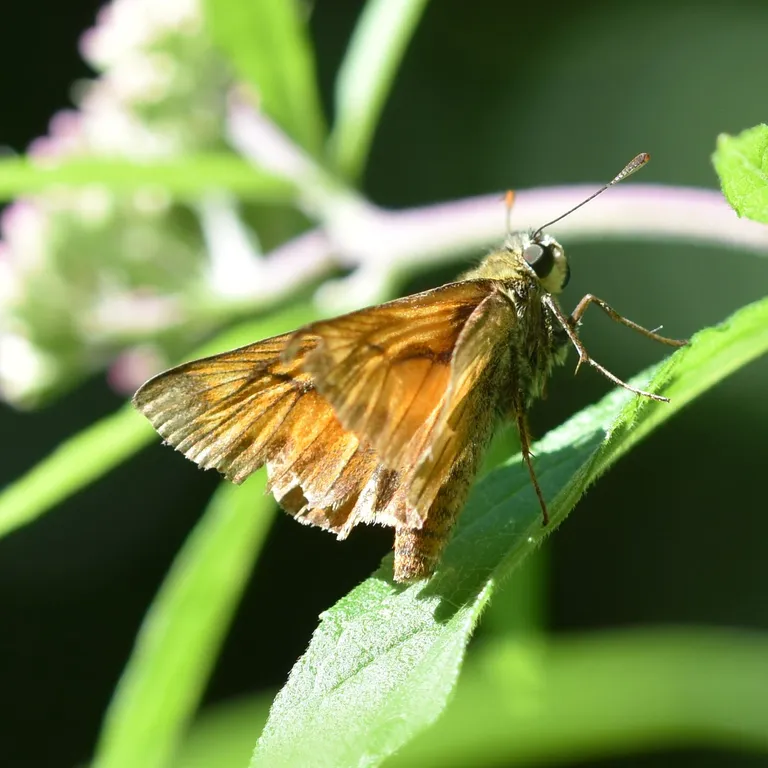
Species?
Ochlodes sylvanus (also Ochlodes venata)
